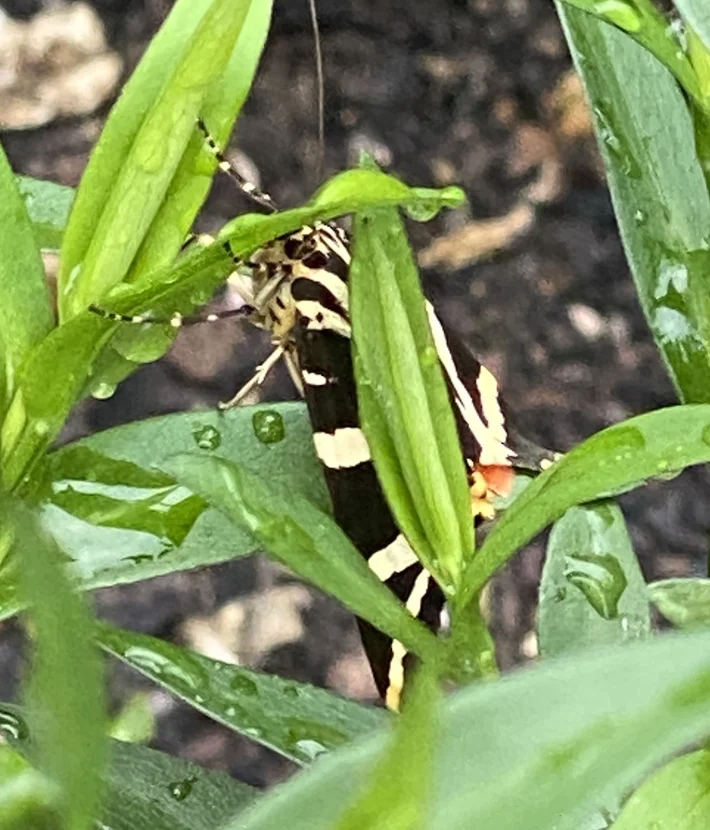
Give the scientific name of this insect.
Euplagia quadripunctaria
